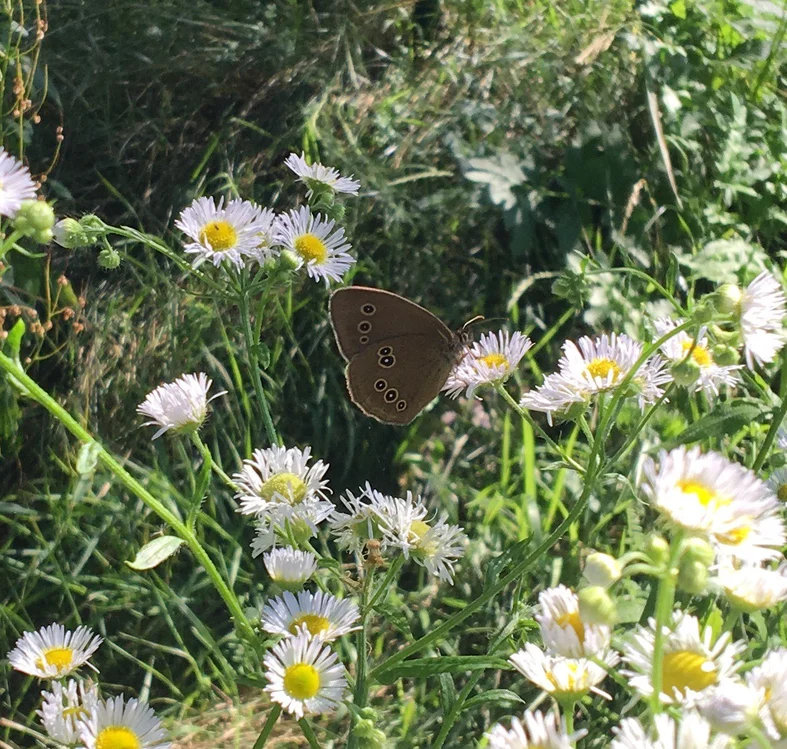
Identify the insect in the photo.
Aphantopus hyperantus
